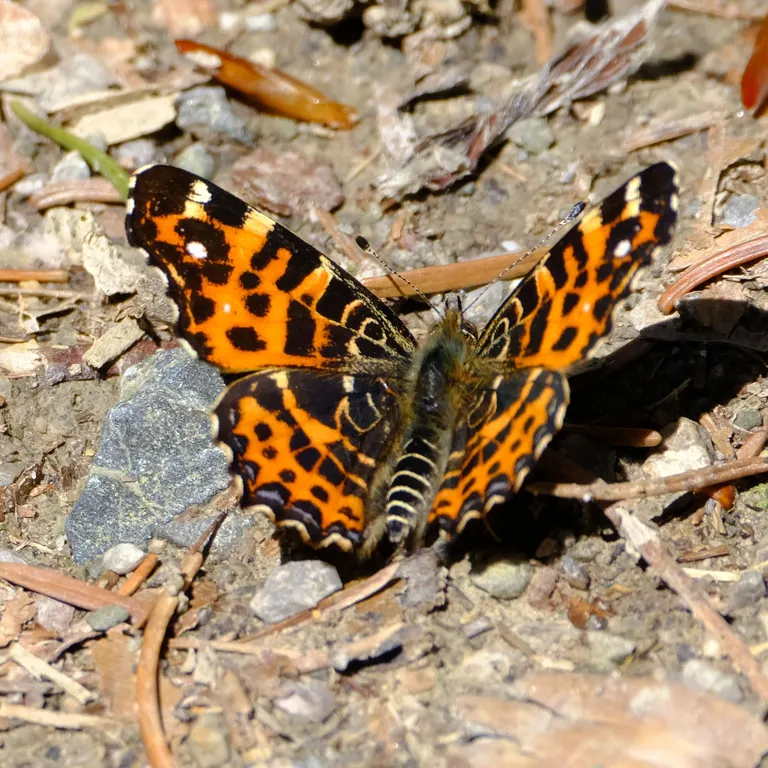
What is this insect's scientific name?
Araschnia levana
